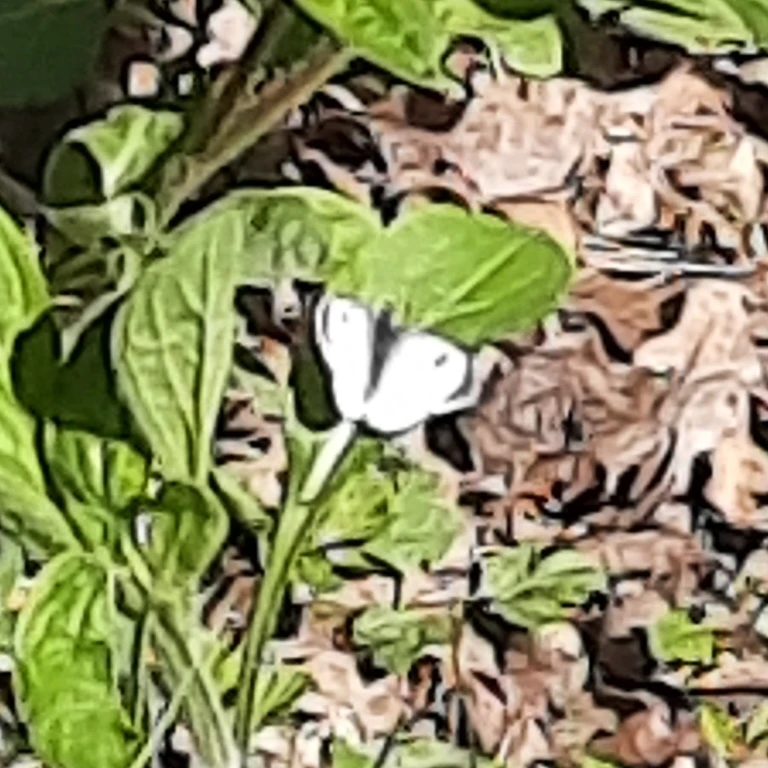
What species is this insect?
Anthocharis cardamines
